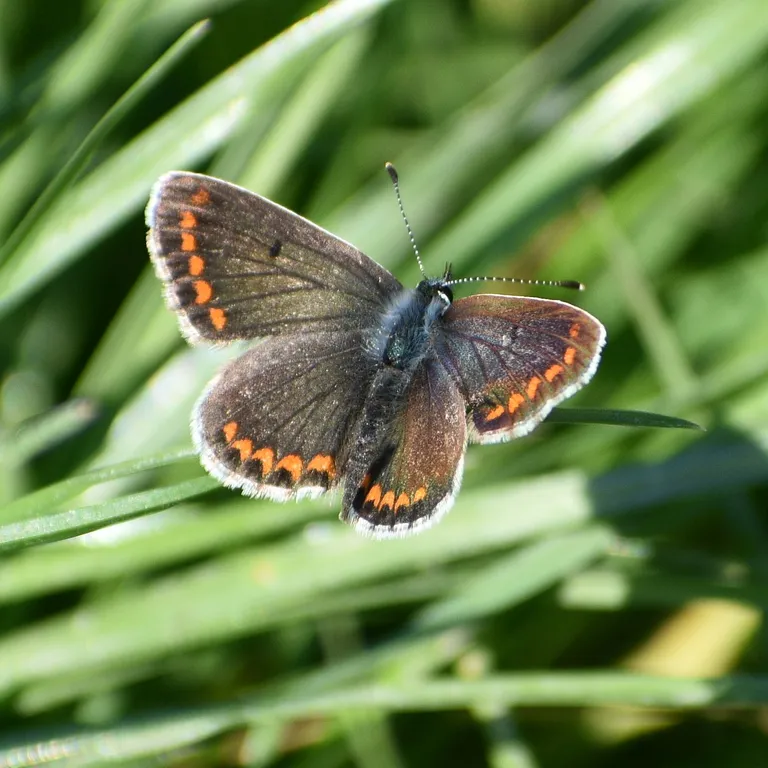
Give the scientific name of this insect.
Aricia agestis/artaxerxes
